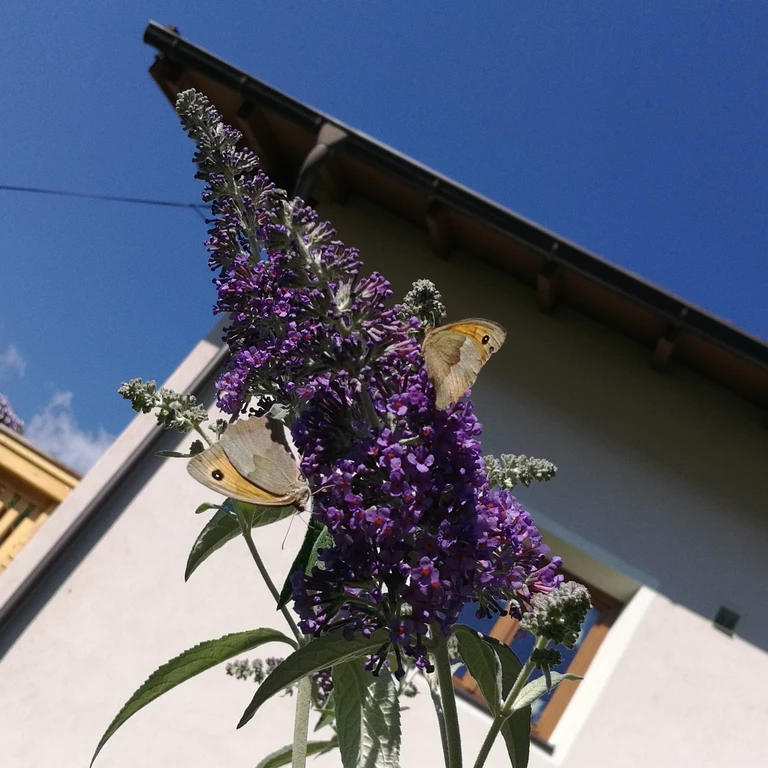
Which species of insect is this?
Maniola jurtina
